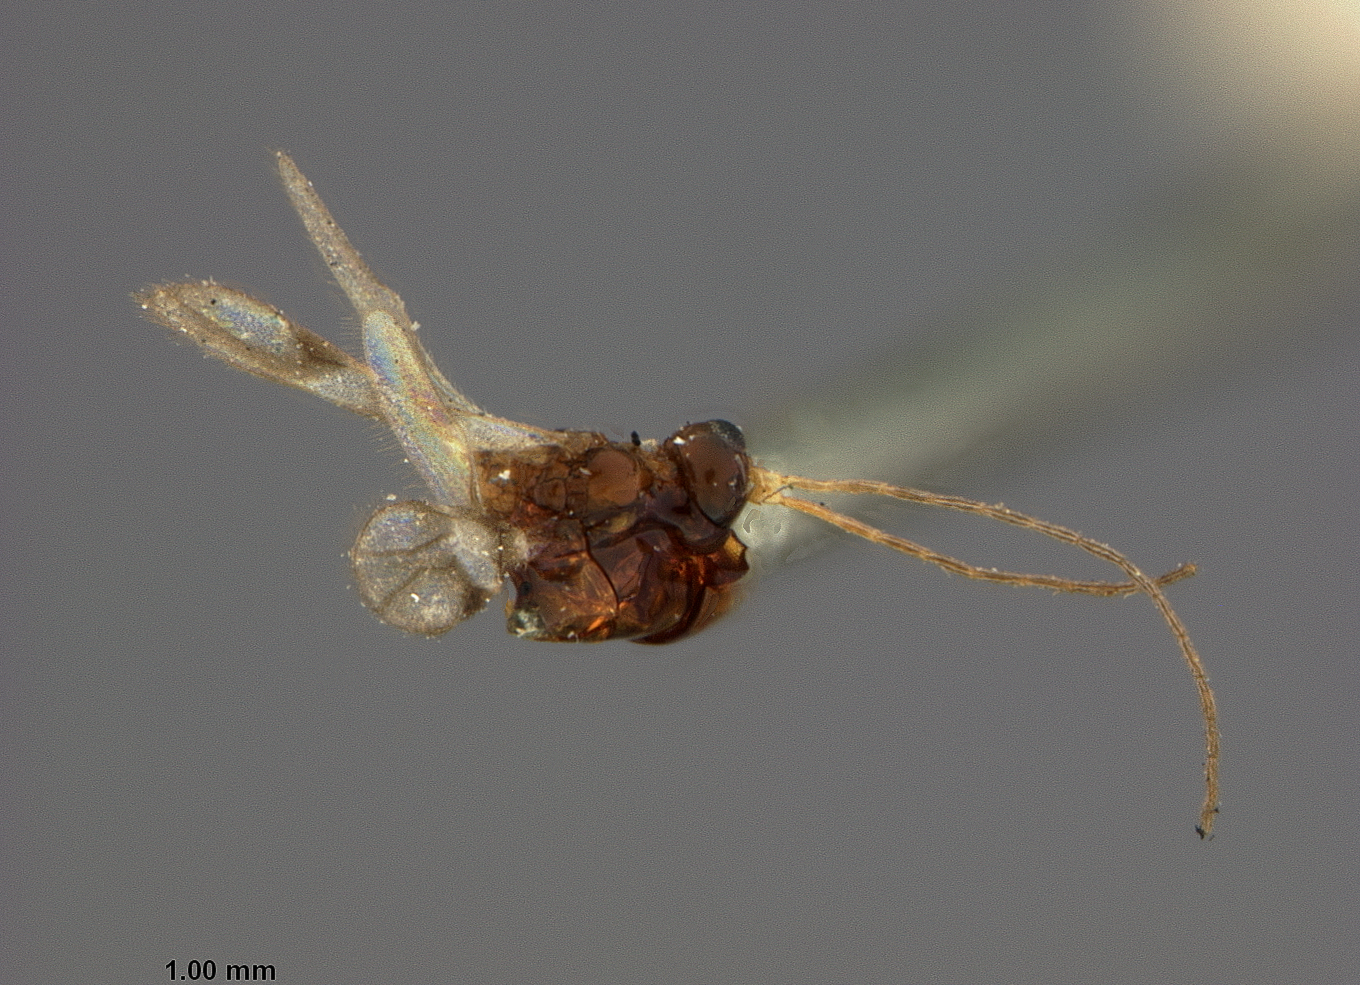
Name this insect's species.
Dimeris maculipennis
